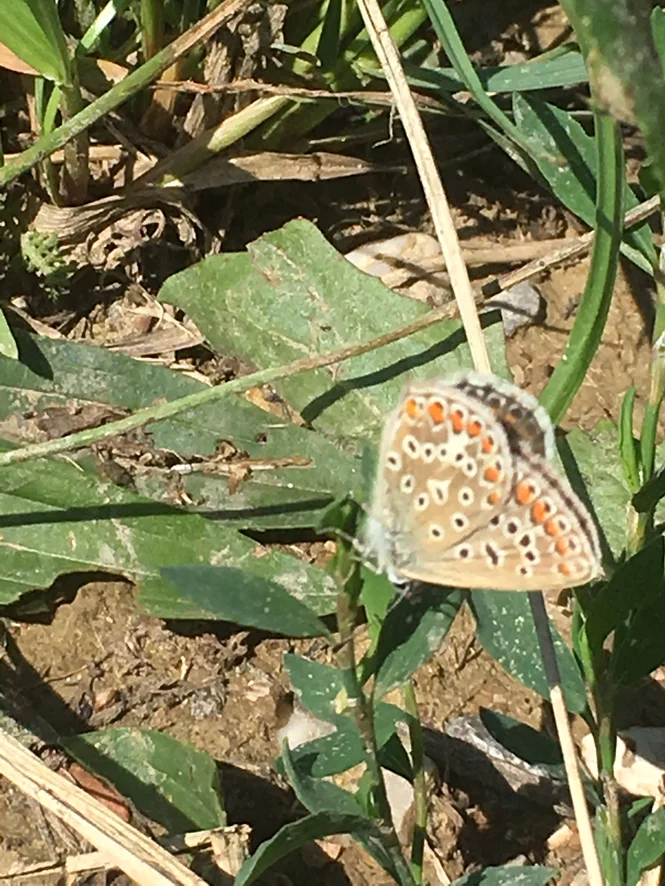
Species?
Polyommatus icarus
